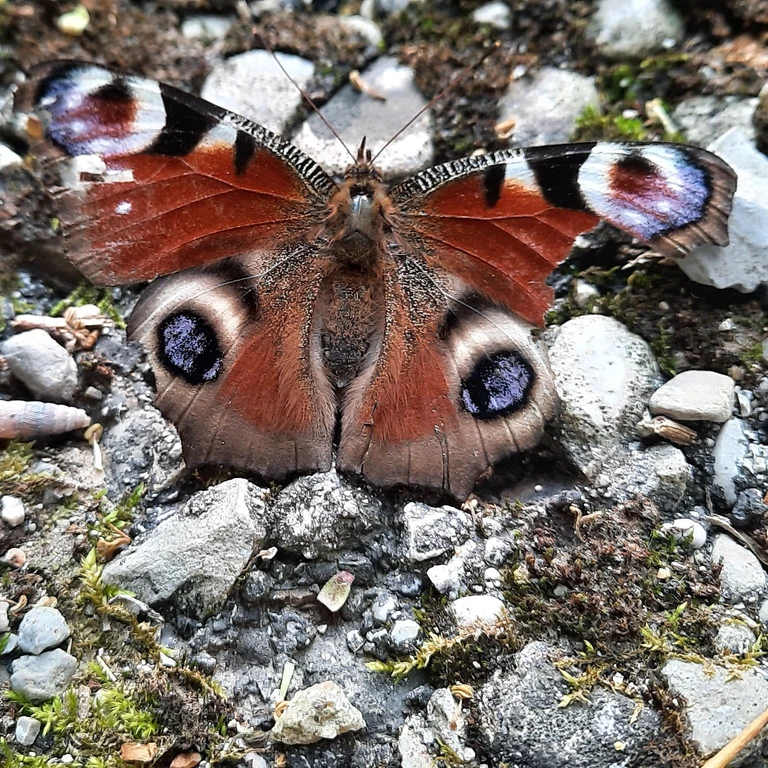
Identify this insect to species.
Aglais io
